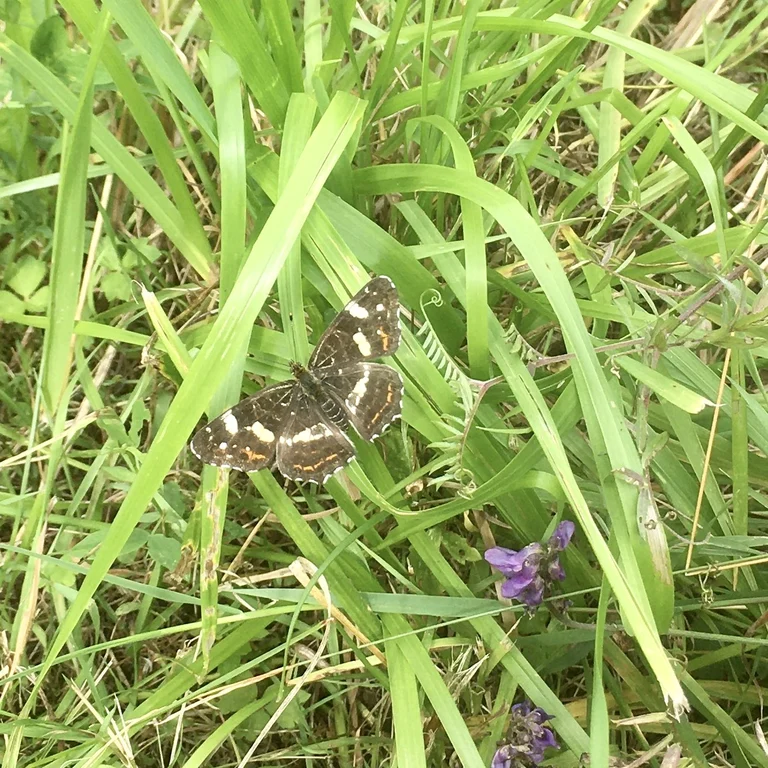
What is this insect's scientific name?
Araschnia levana
